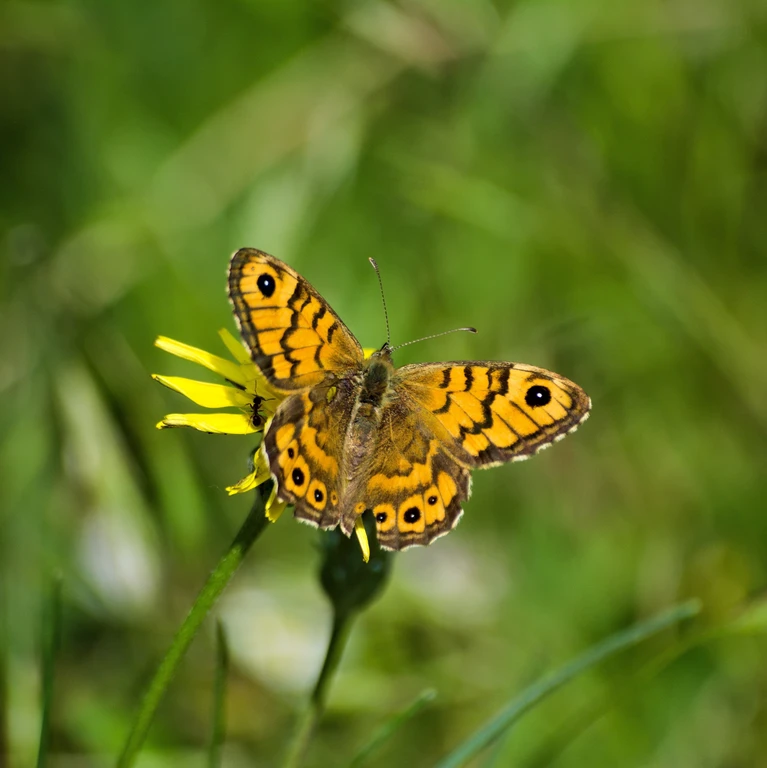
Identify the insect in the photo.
Lasiommata megera (also Pararge megera)
